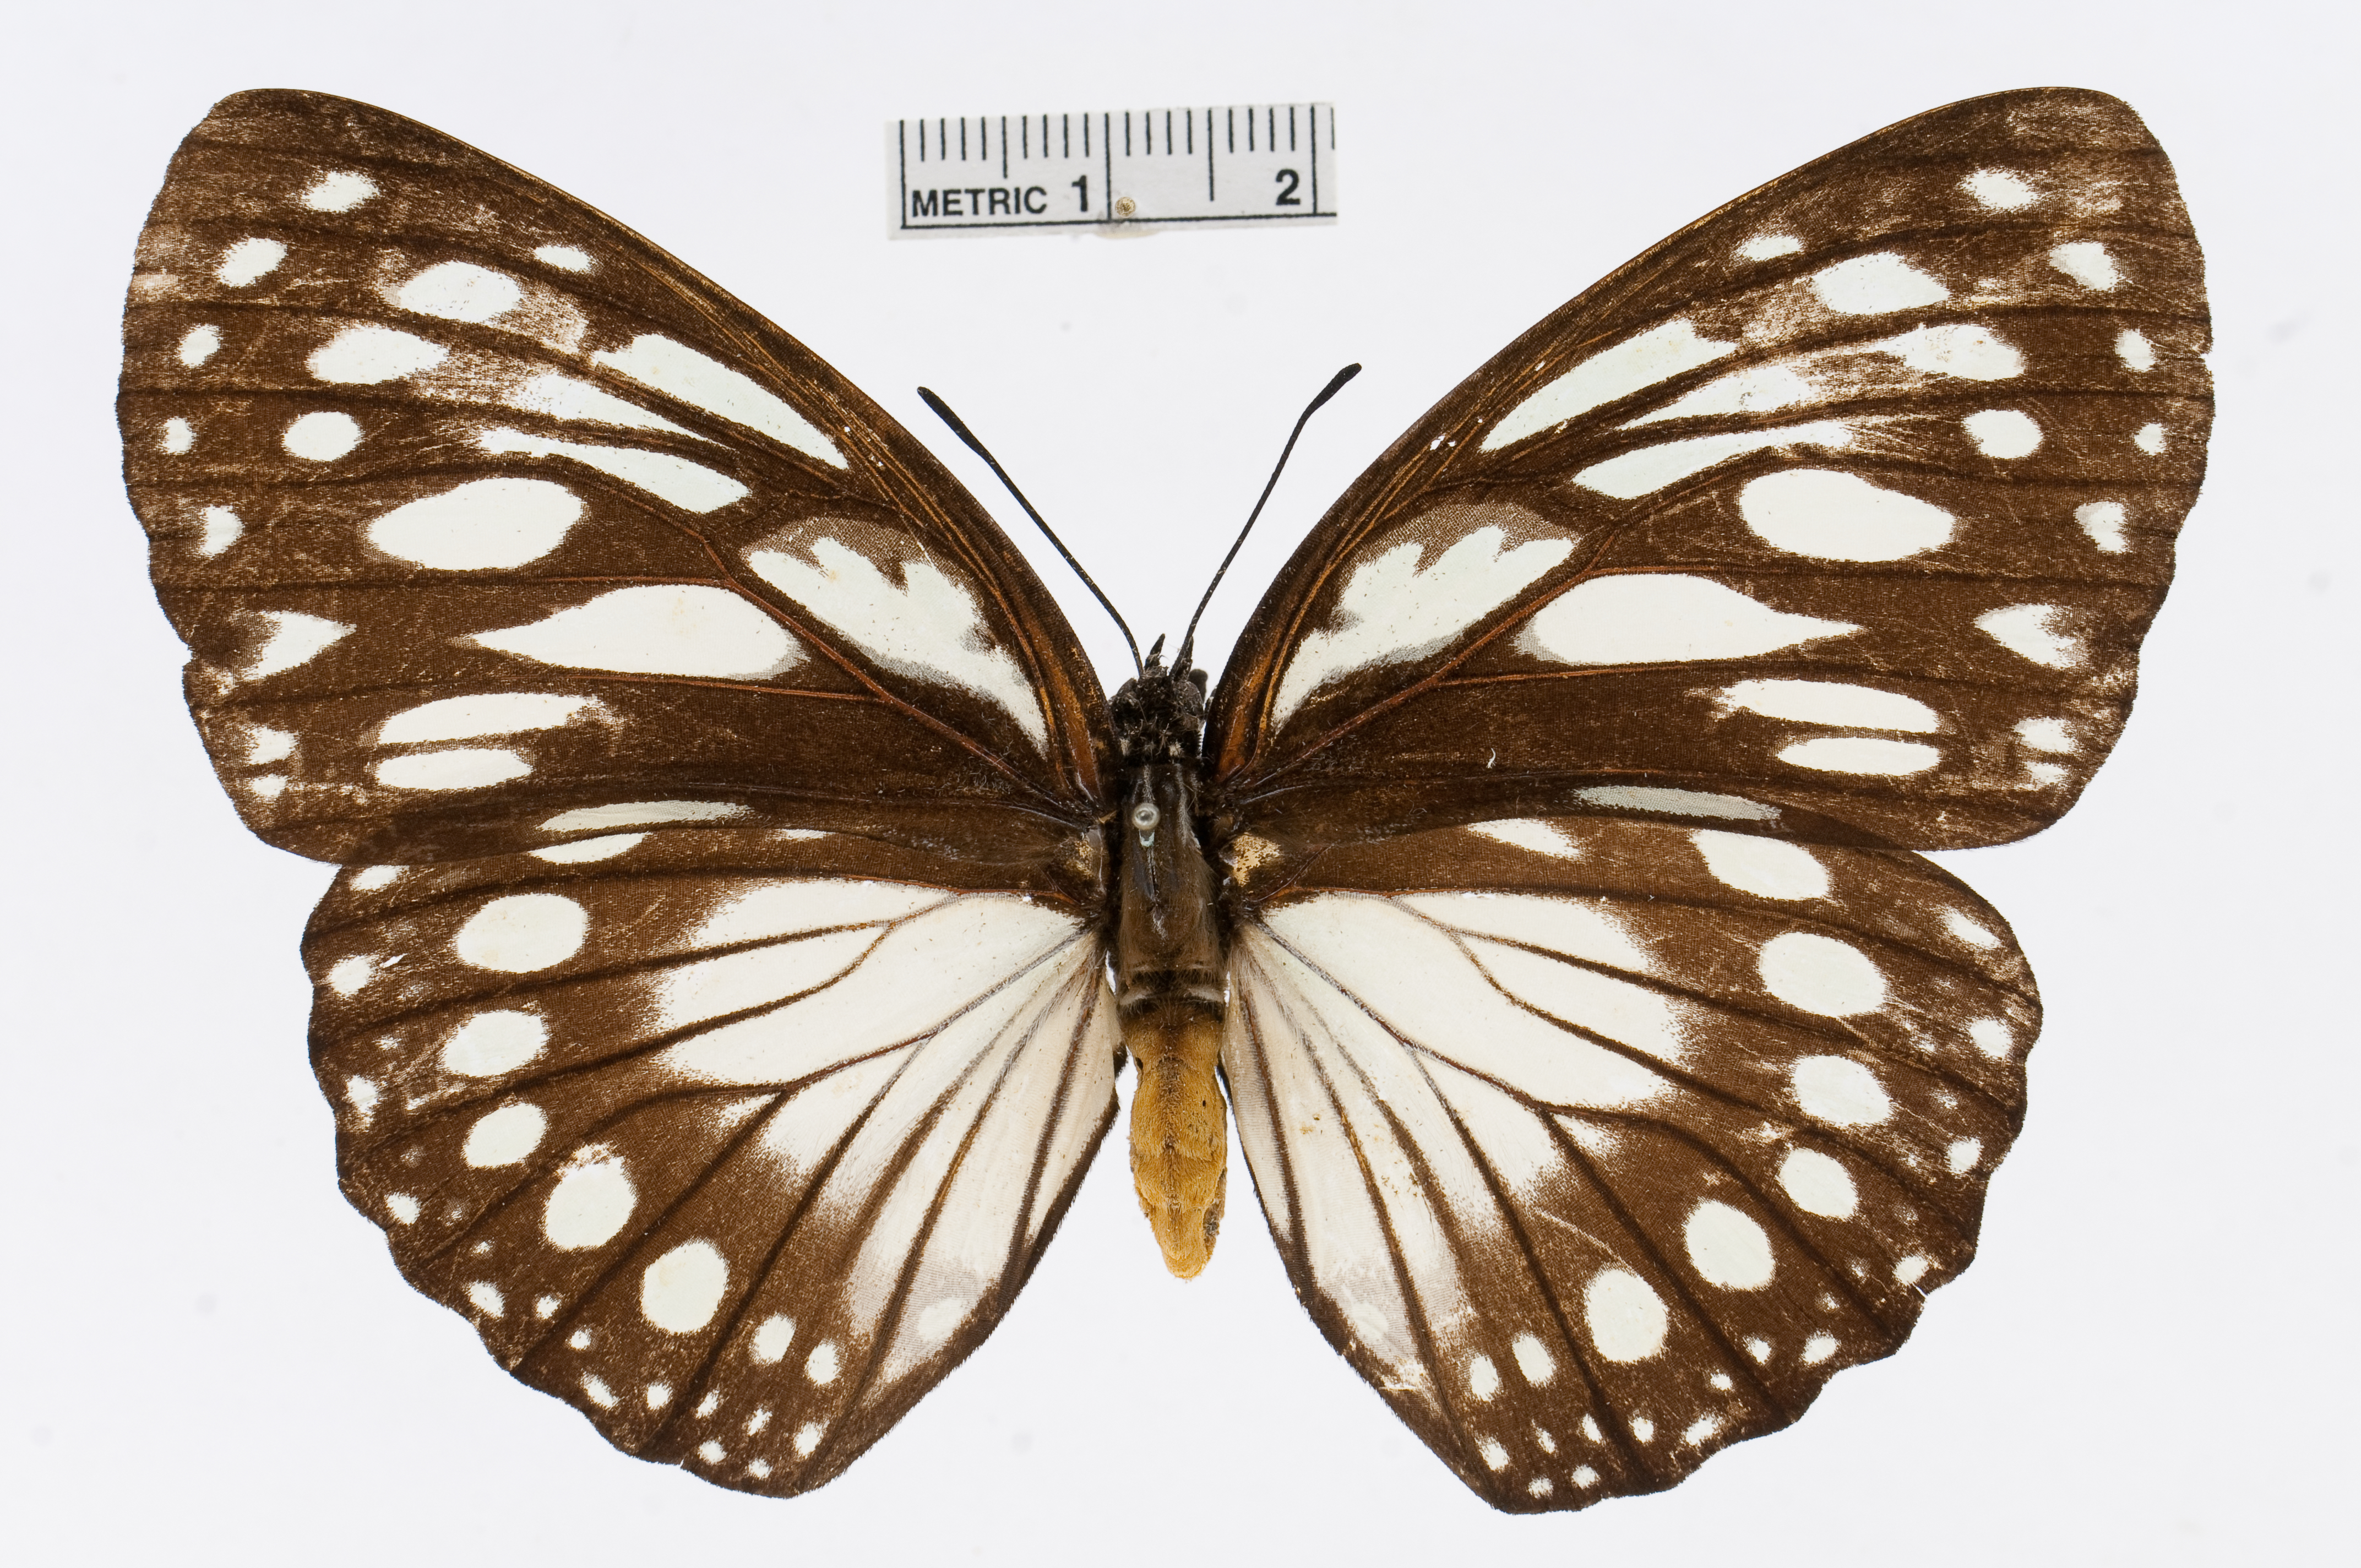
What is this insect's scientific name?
Euxanthe eurinome
